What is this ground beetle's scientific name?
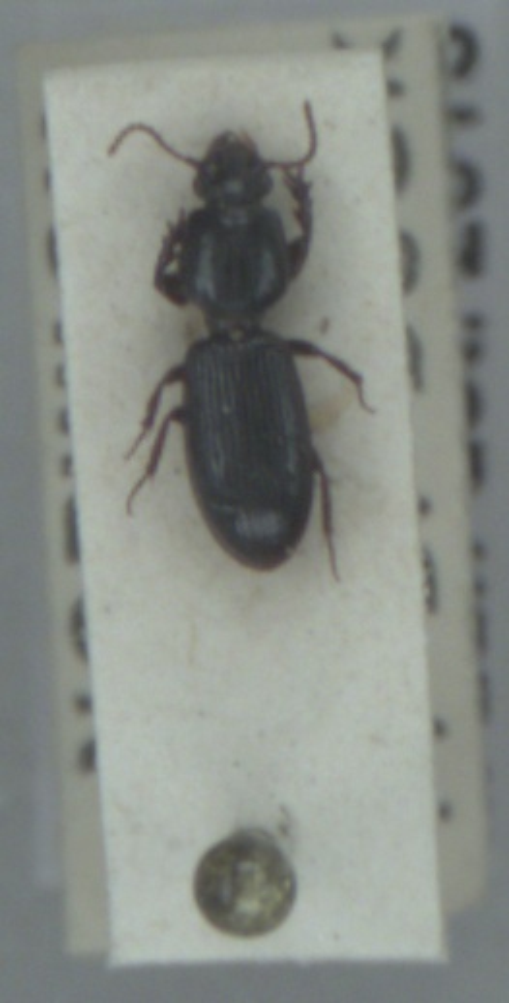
Clivina fossor
